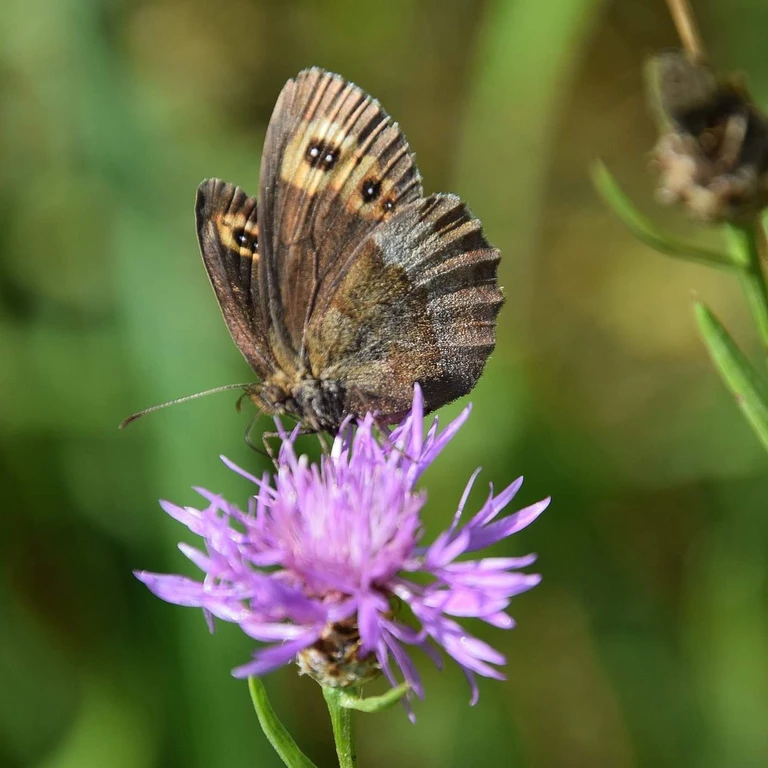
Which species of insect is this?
Erebia aethiops
